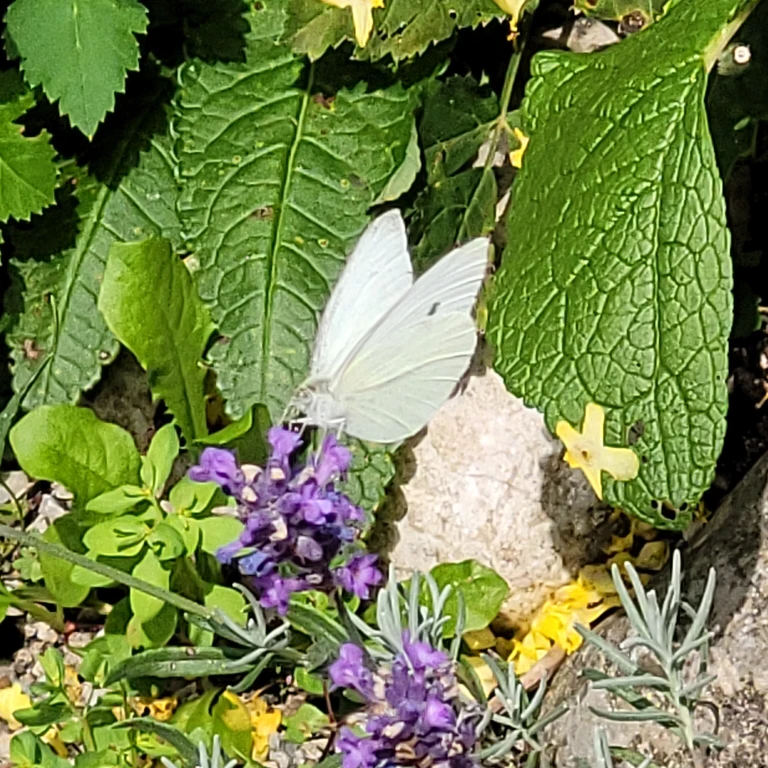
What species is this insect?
Pieris rapae
